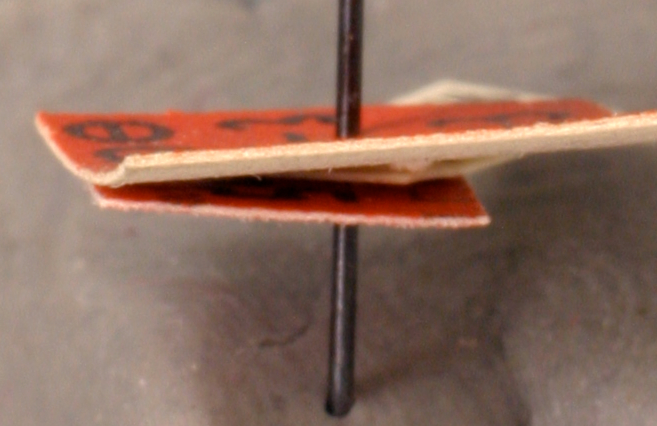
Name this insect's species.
Opisthopsis pictus
